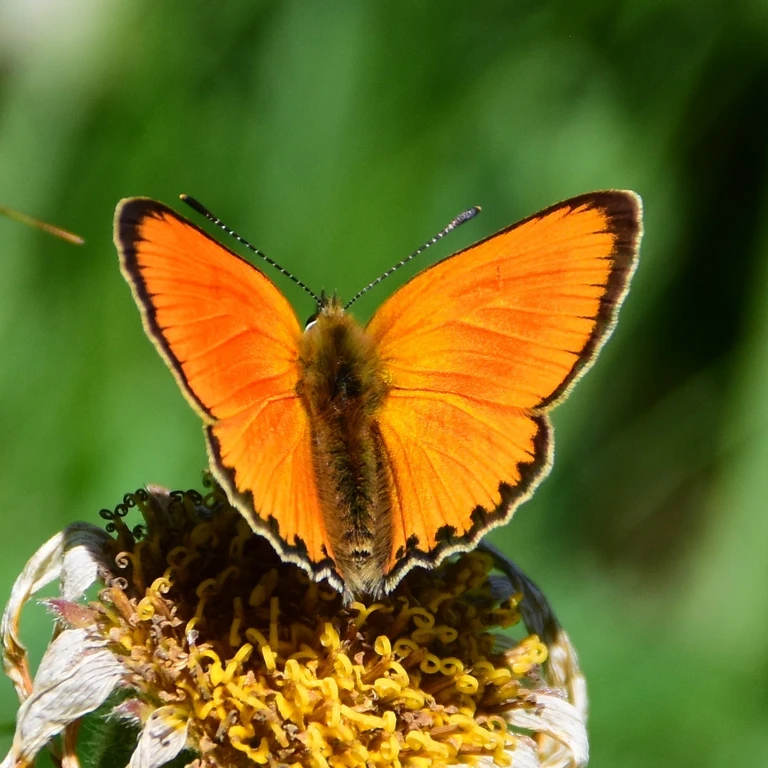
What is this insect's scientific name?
Lycaena virgaureae
